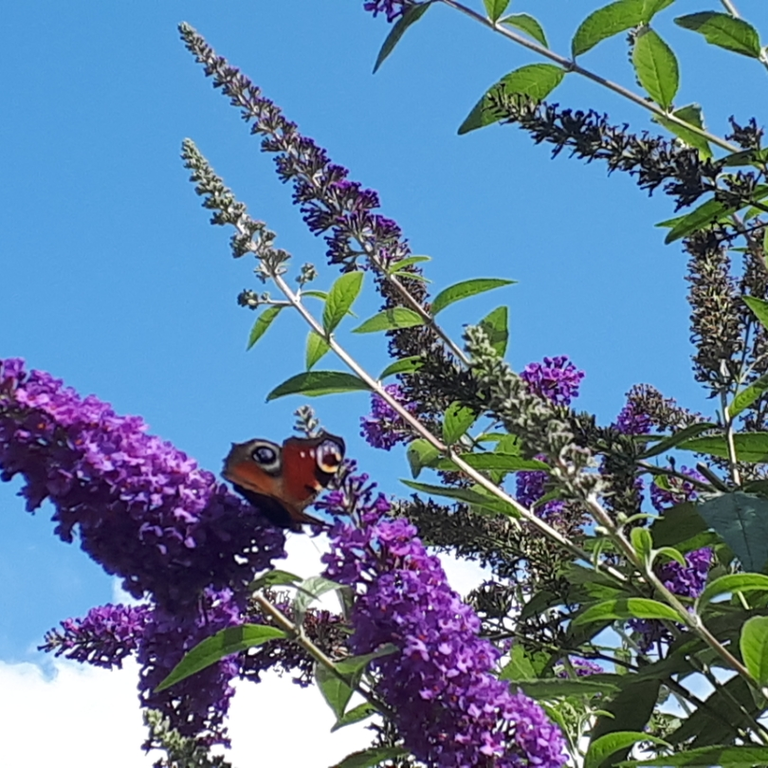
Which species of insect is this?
Aglais io
